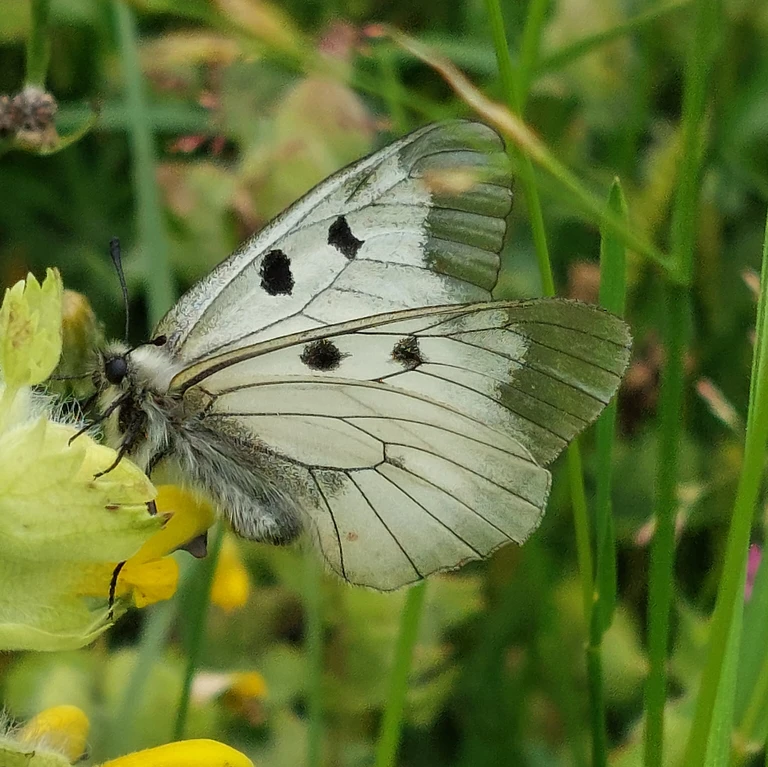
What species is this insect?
Parnassius mnemosyne
